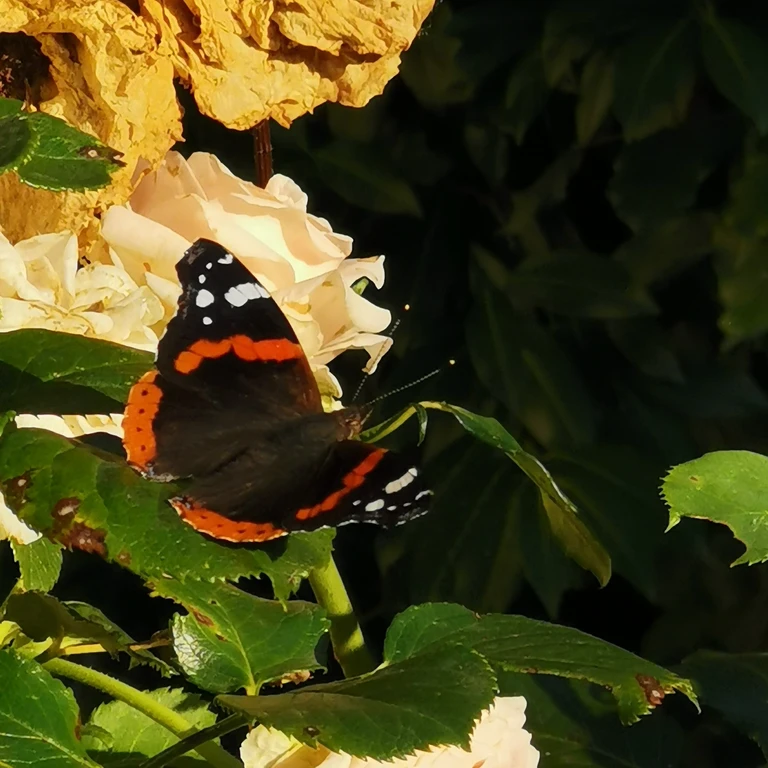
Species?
Vanessa atalanta
